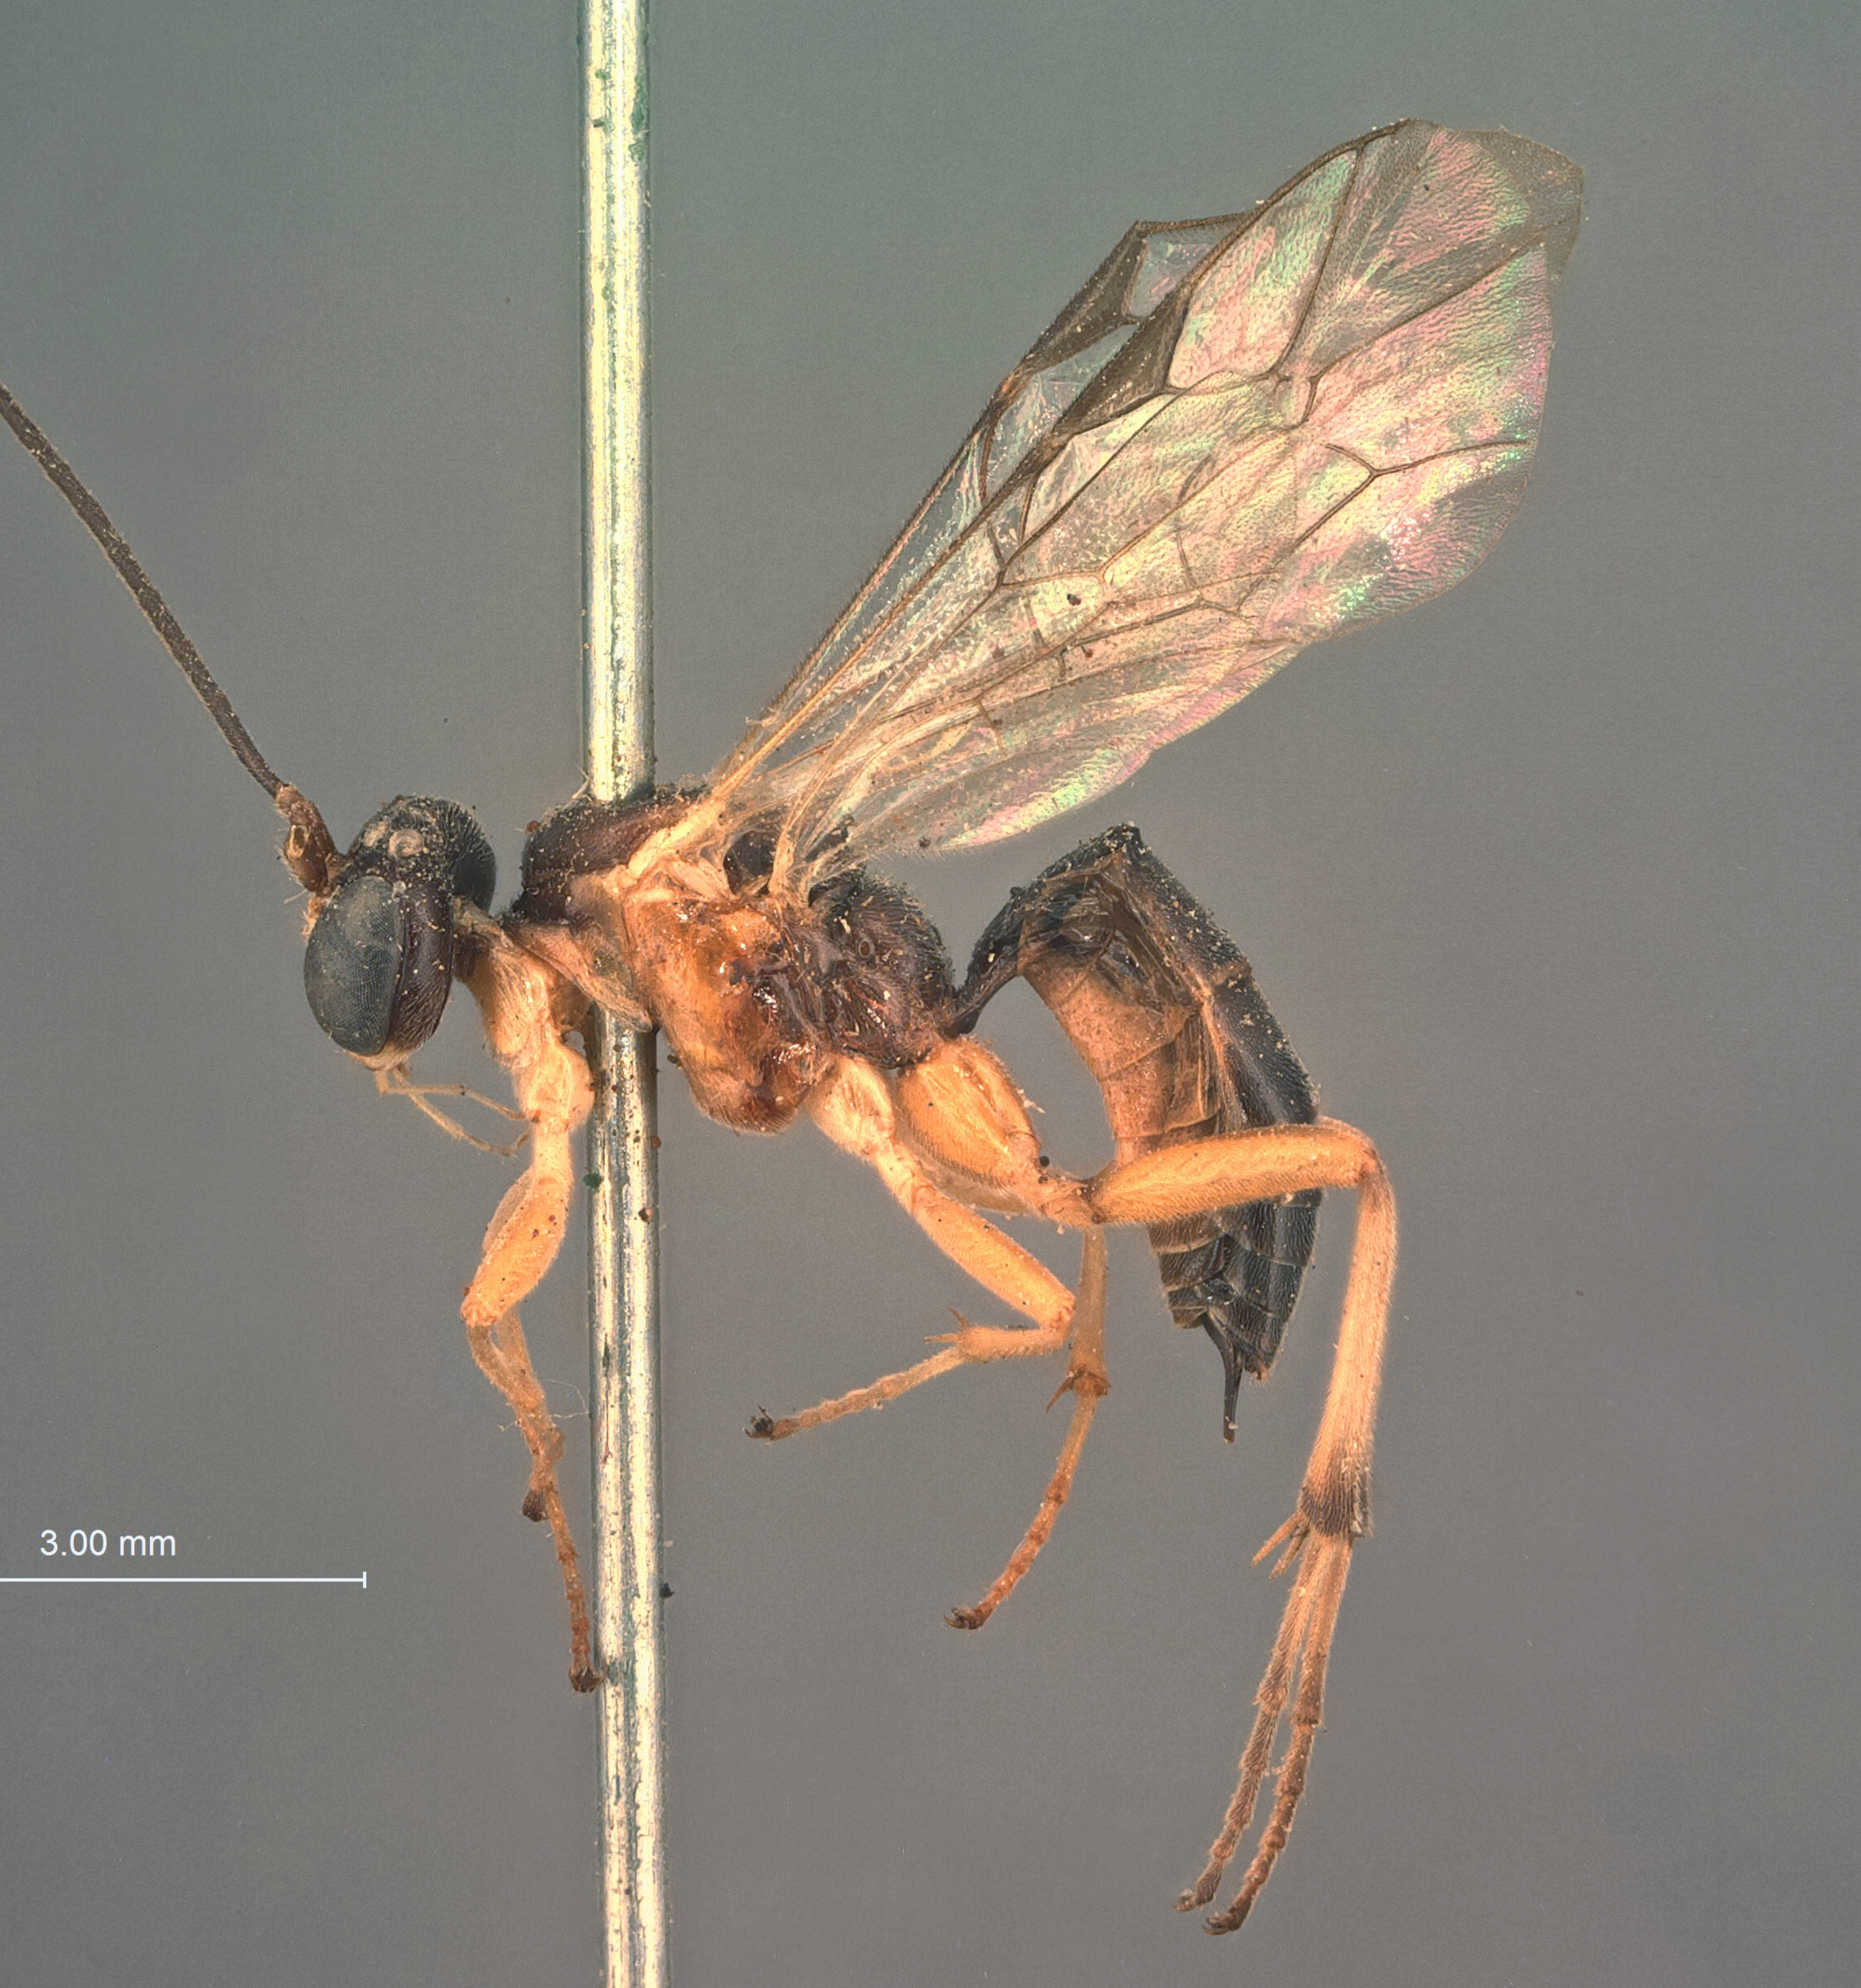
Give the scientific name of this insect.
Astiphromma pectoralis
